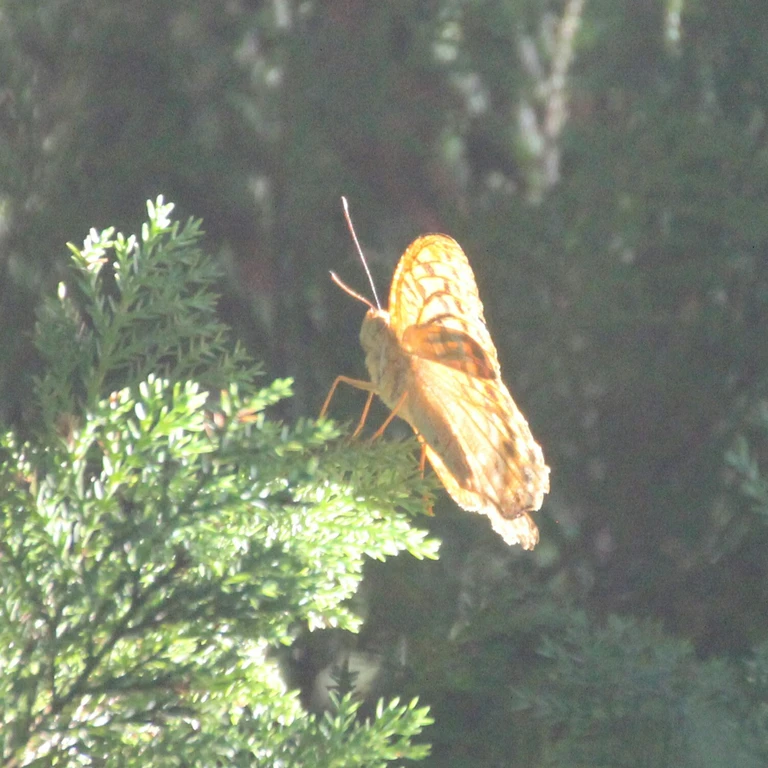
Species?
Argynnis paphia
